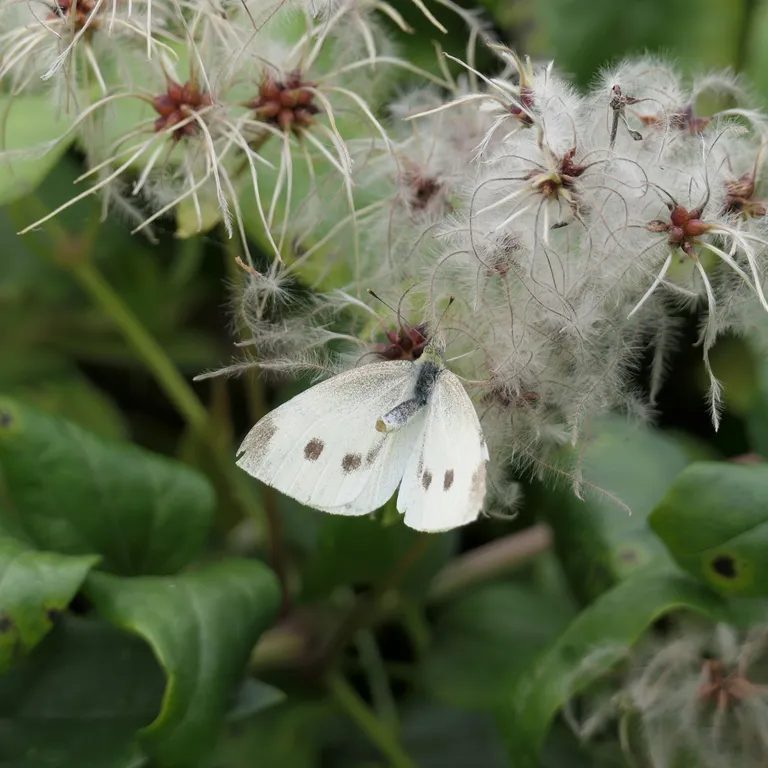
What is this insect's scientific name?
Pieris rapae
